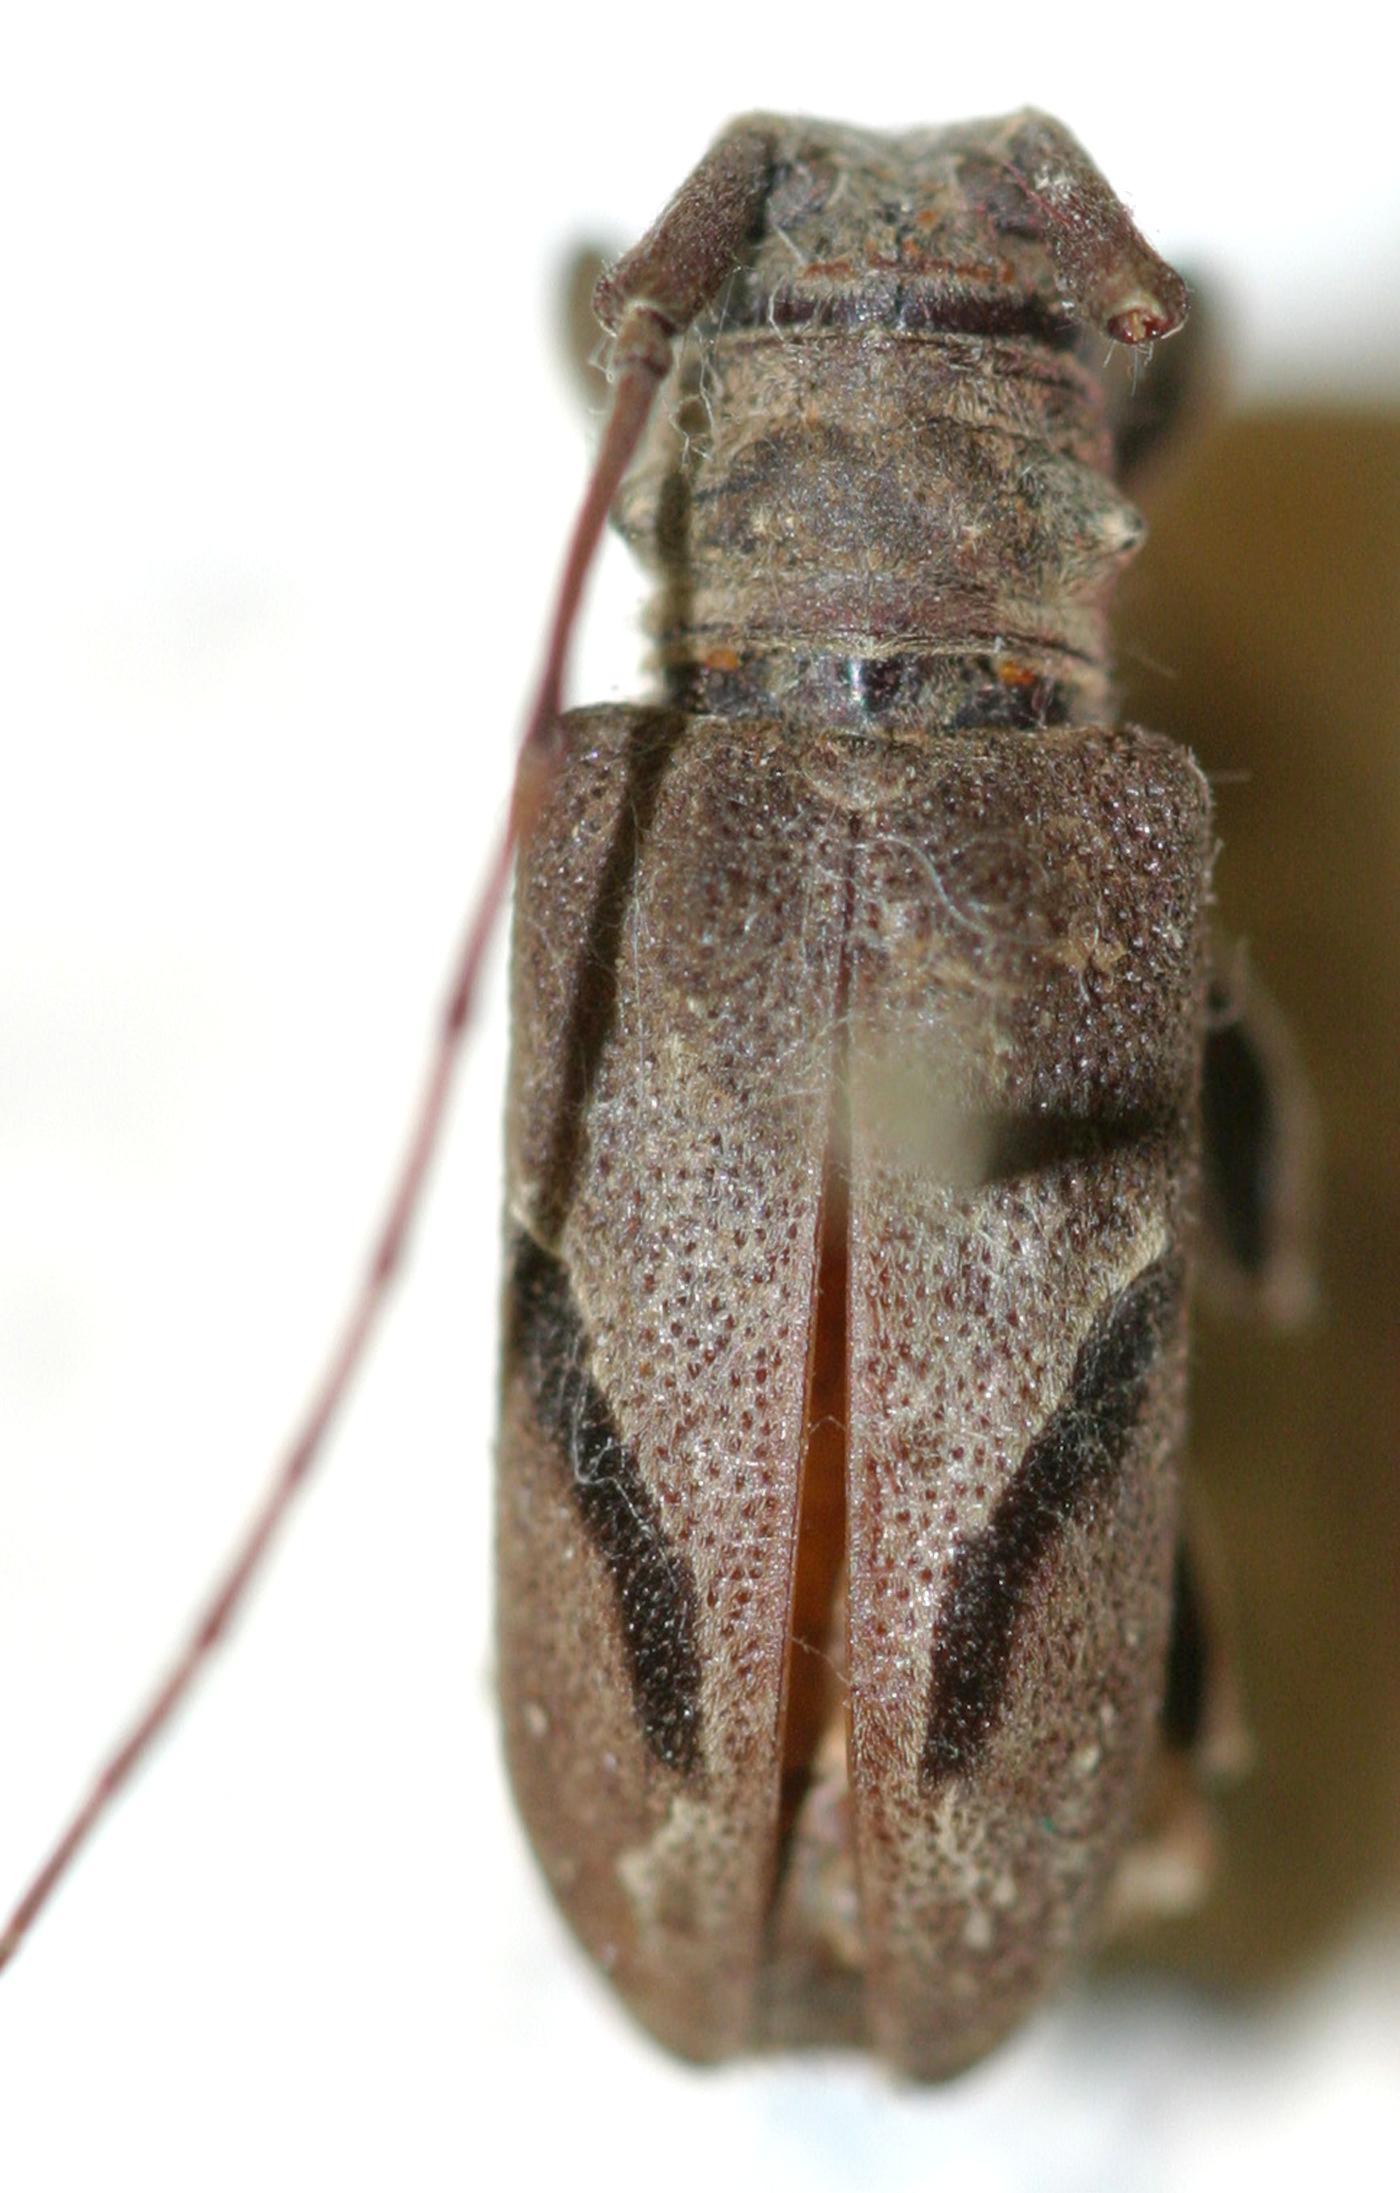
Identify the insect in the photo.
Falsodihammus nigrovittatus
